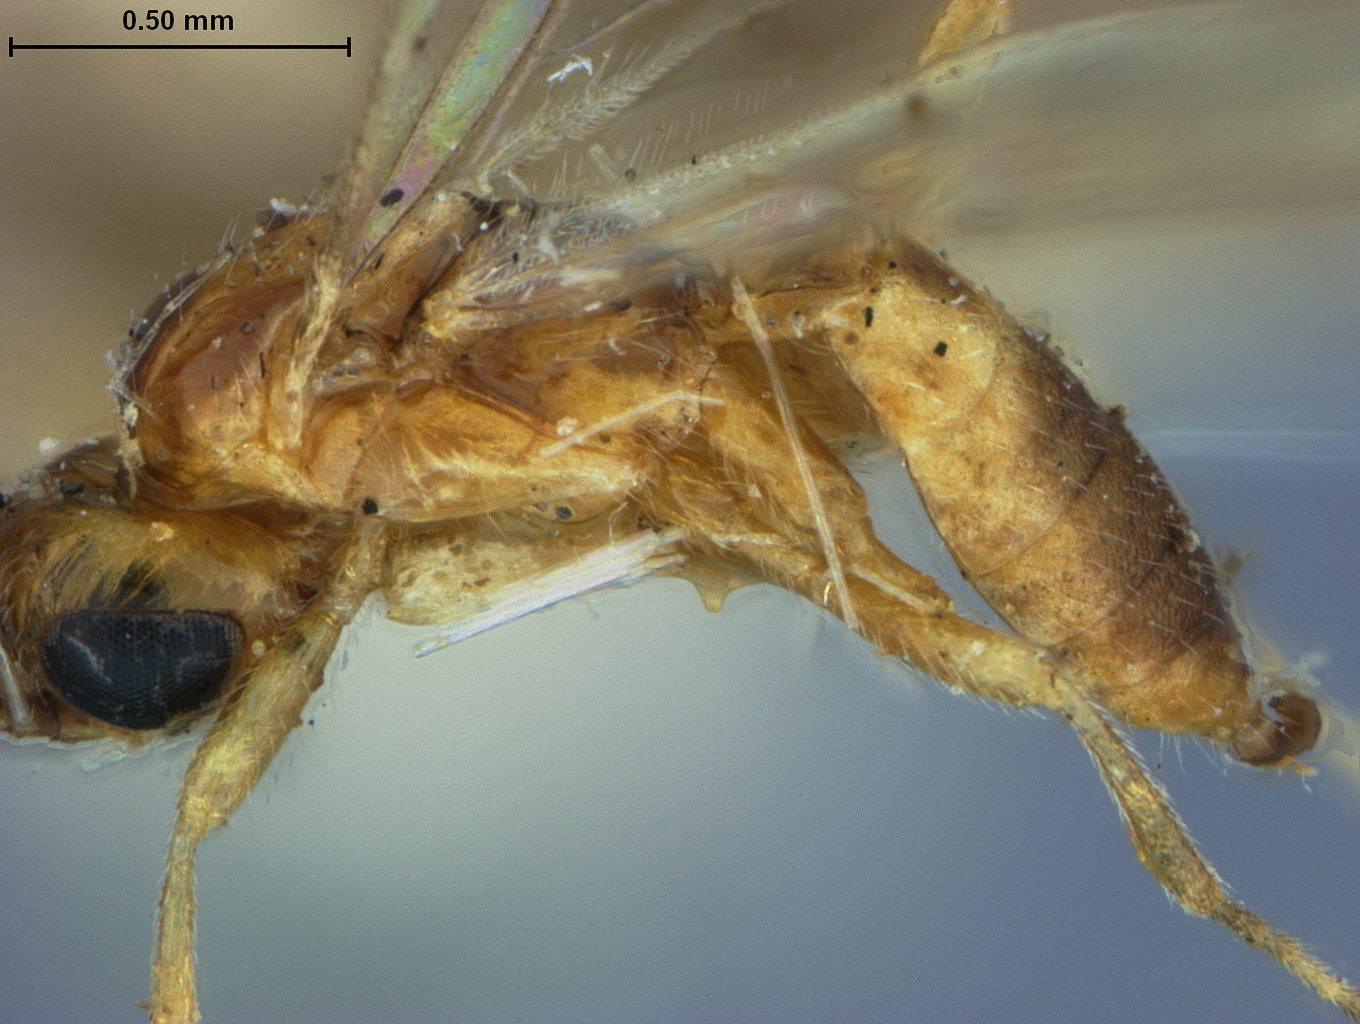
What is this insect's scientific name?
Bracon rhyssamati
